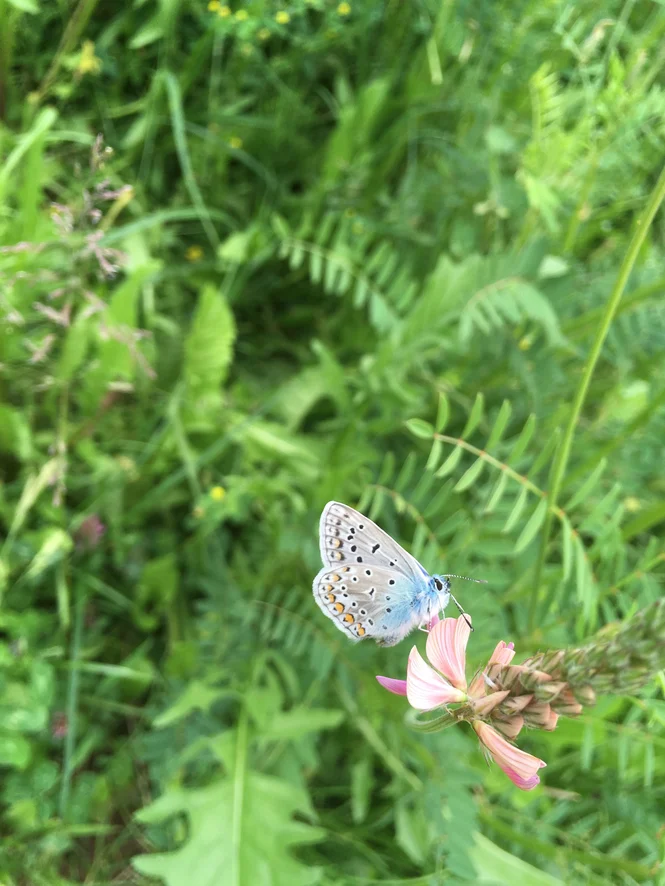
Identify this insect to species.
Polyommatus icarus
